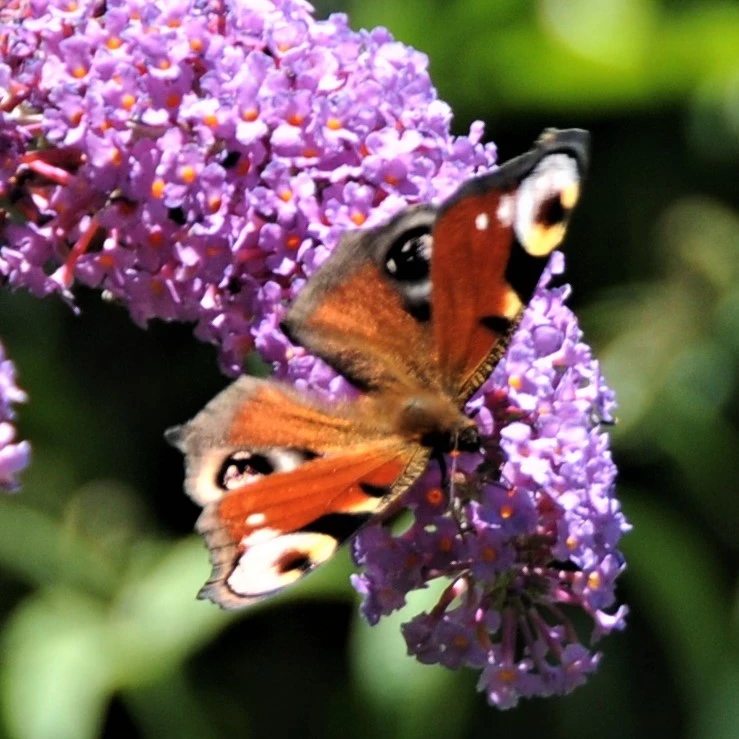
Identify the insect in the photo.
Aglais io
